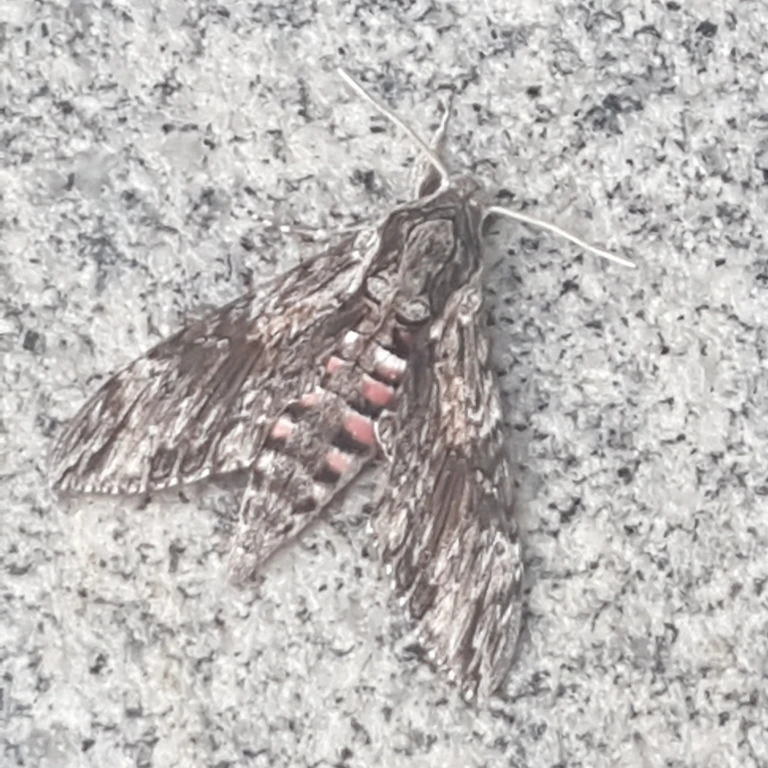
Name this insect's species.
Agrius convolvuli
